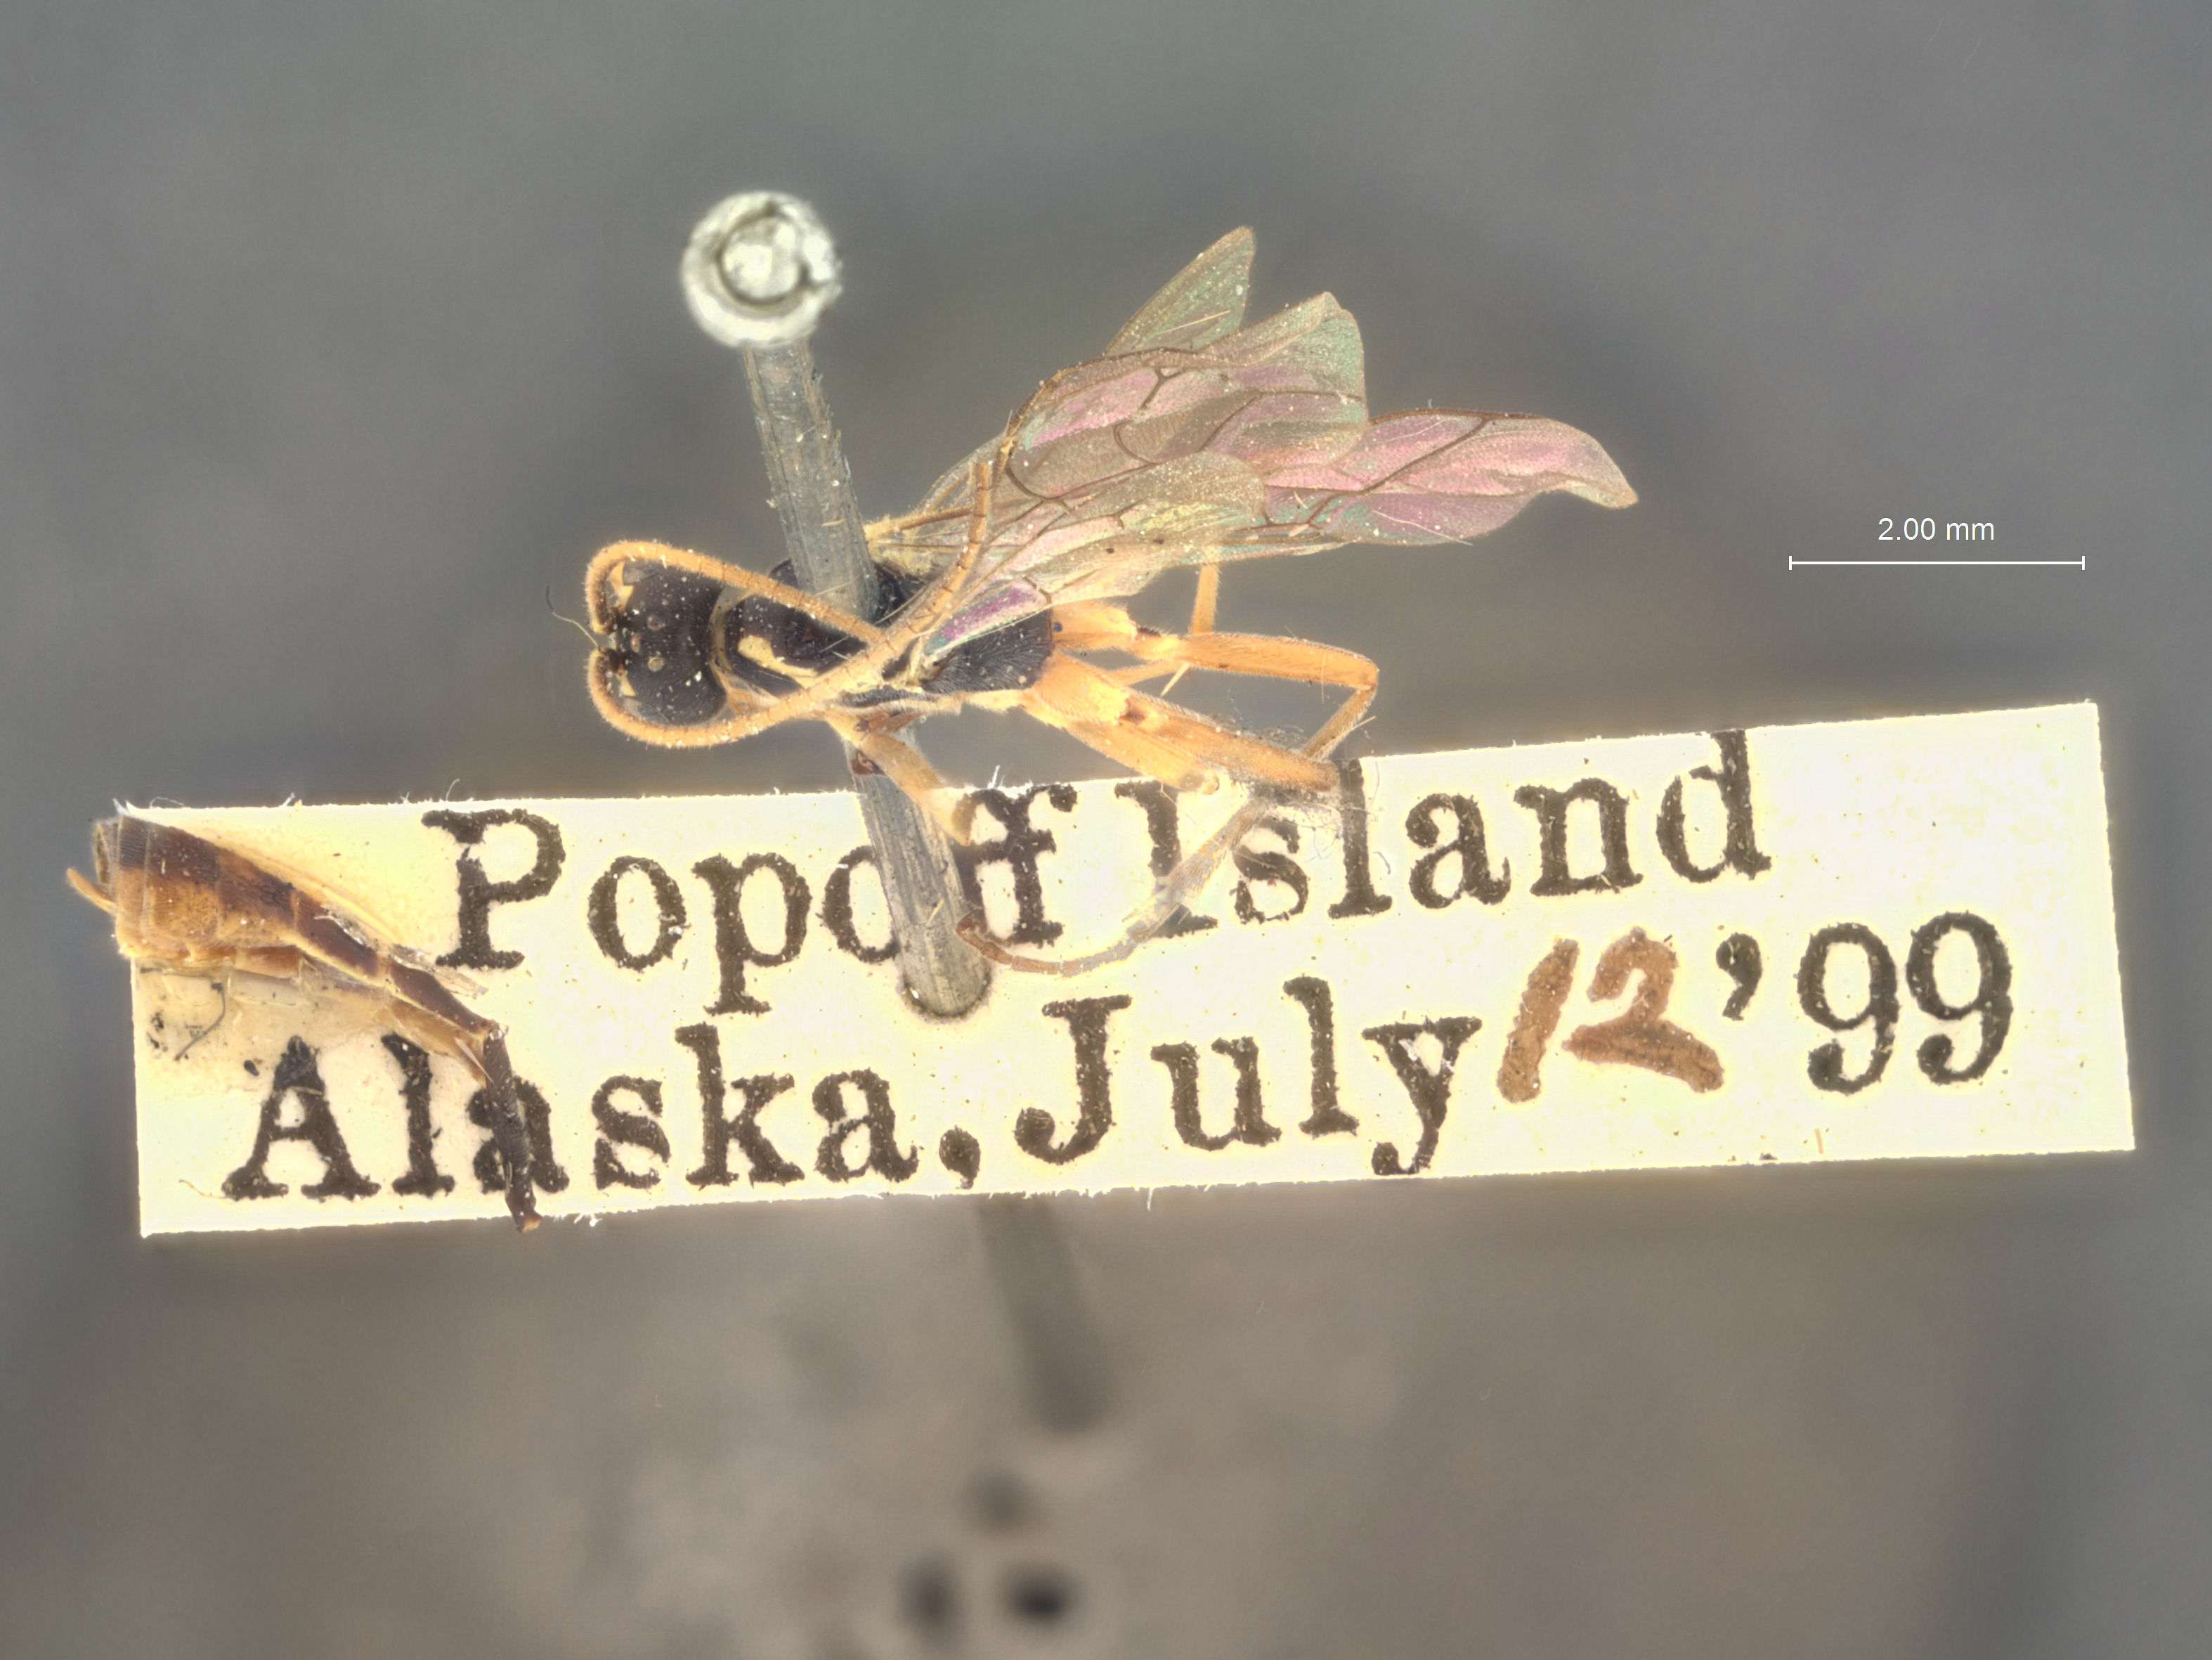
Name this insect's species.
Hypocryptus popoffensis
